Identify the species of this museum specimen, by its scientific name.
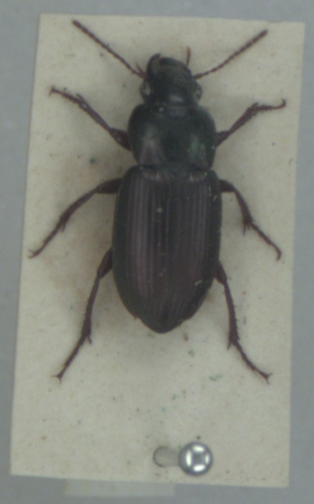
Harpalus affinis
